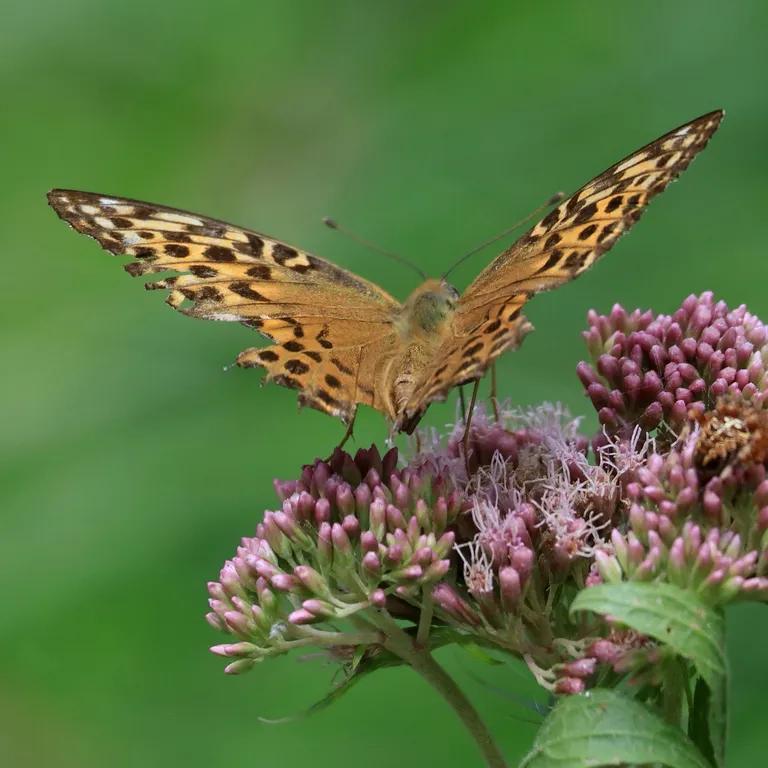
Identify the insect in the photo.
Argynnis paphia
